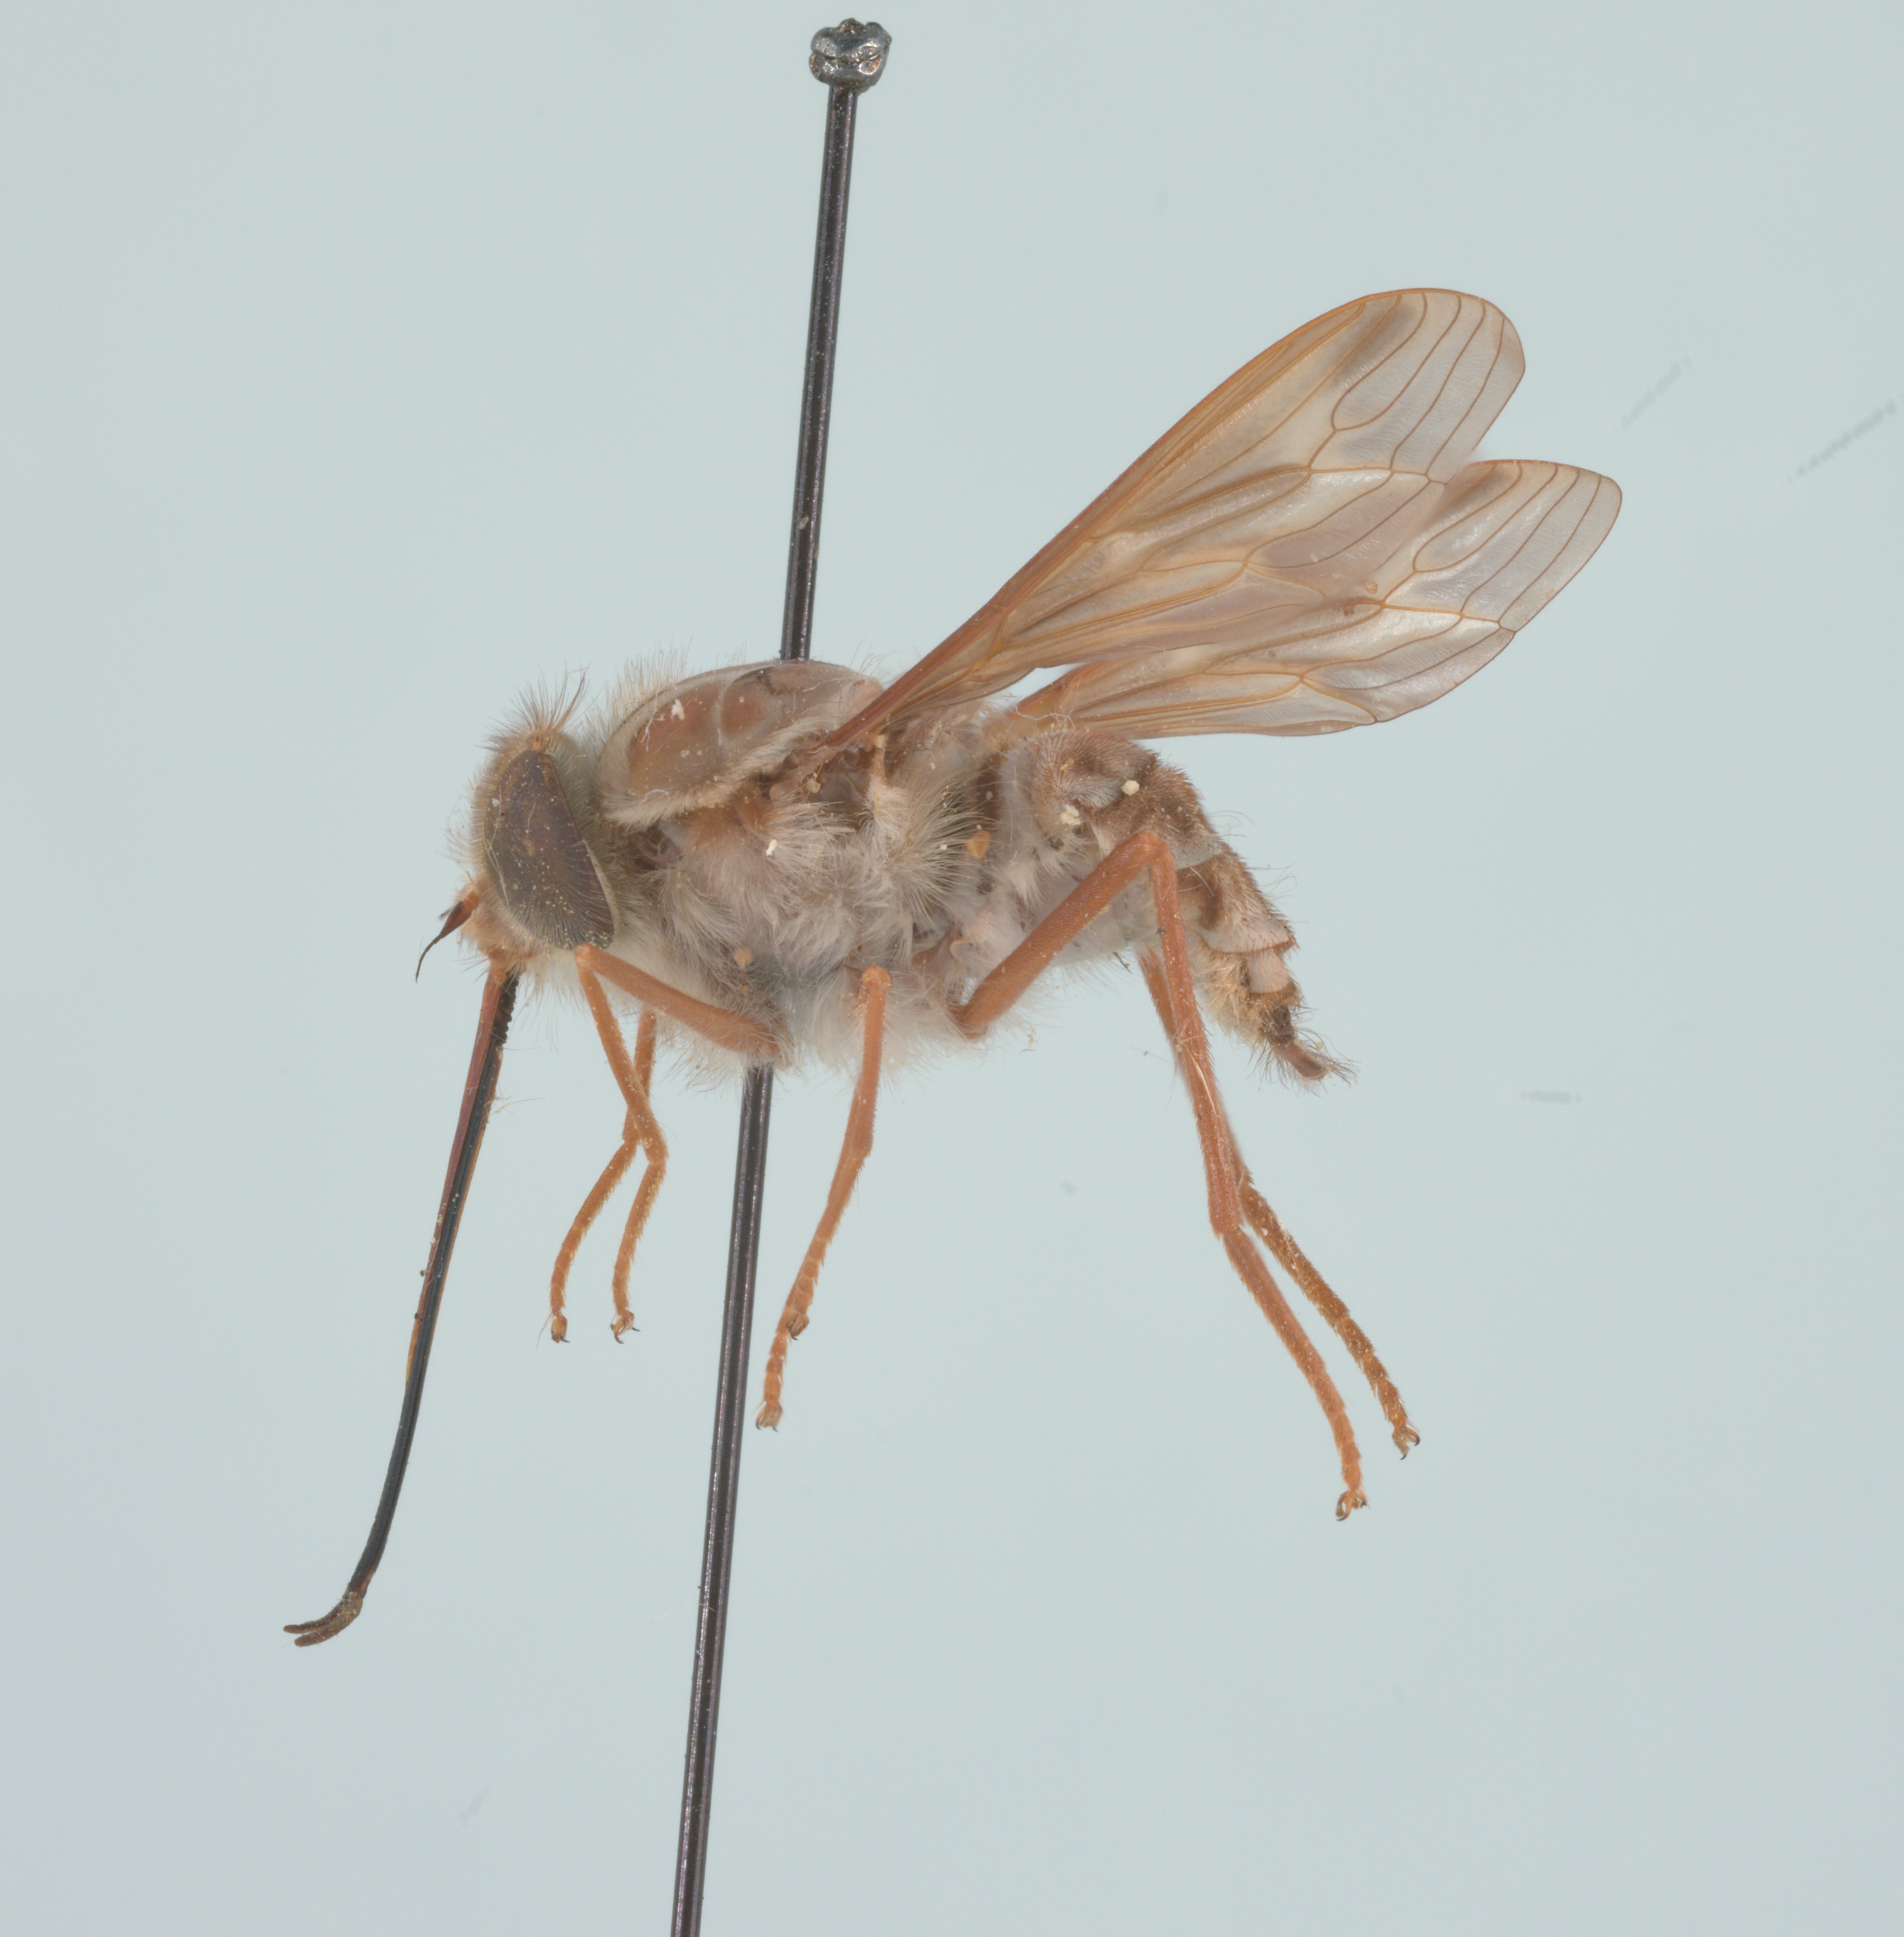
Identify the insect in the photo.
Hirmoneura nubipennis (also Trichophthalma nubipennis)
